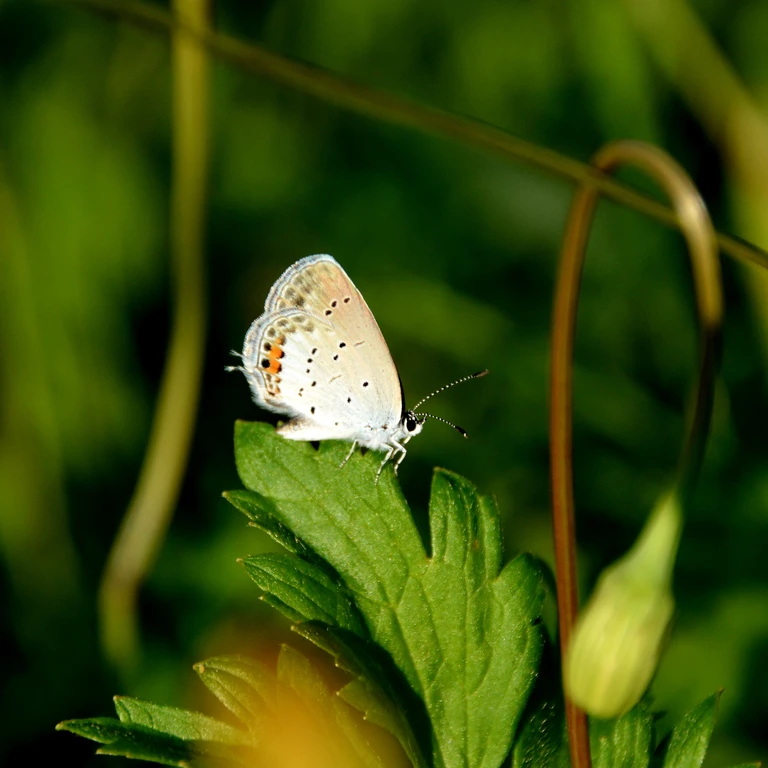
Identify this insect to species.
Cupido argiades (also Elkalyce argiades)
